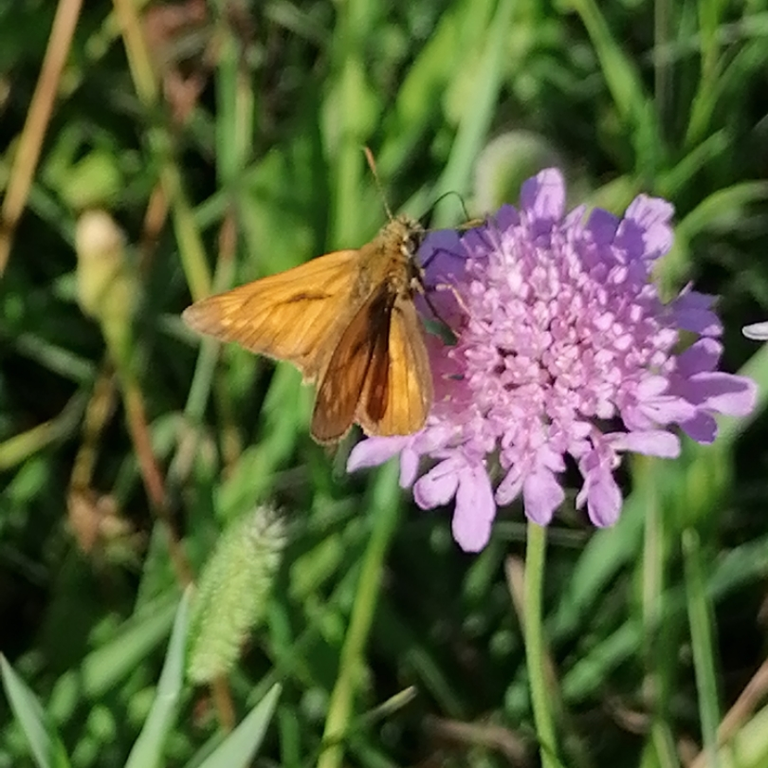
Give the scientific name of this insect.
Ochlodes sylvanus (also Ochlodes venata)
